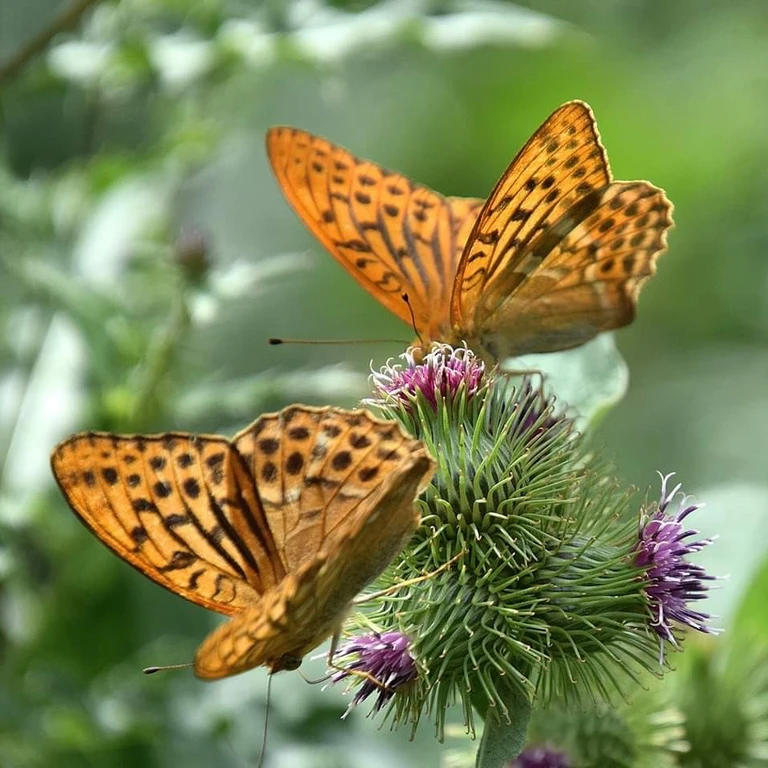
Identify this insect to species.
Argynnis paphia
